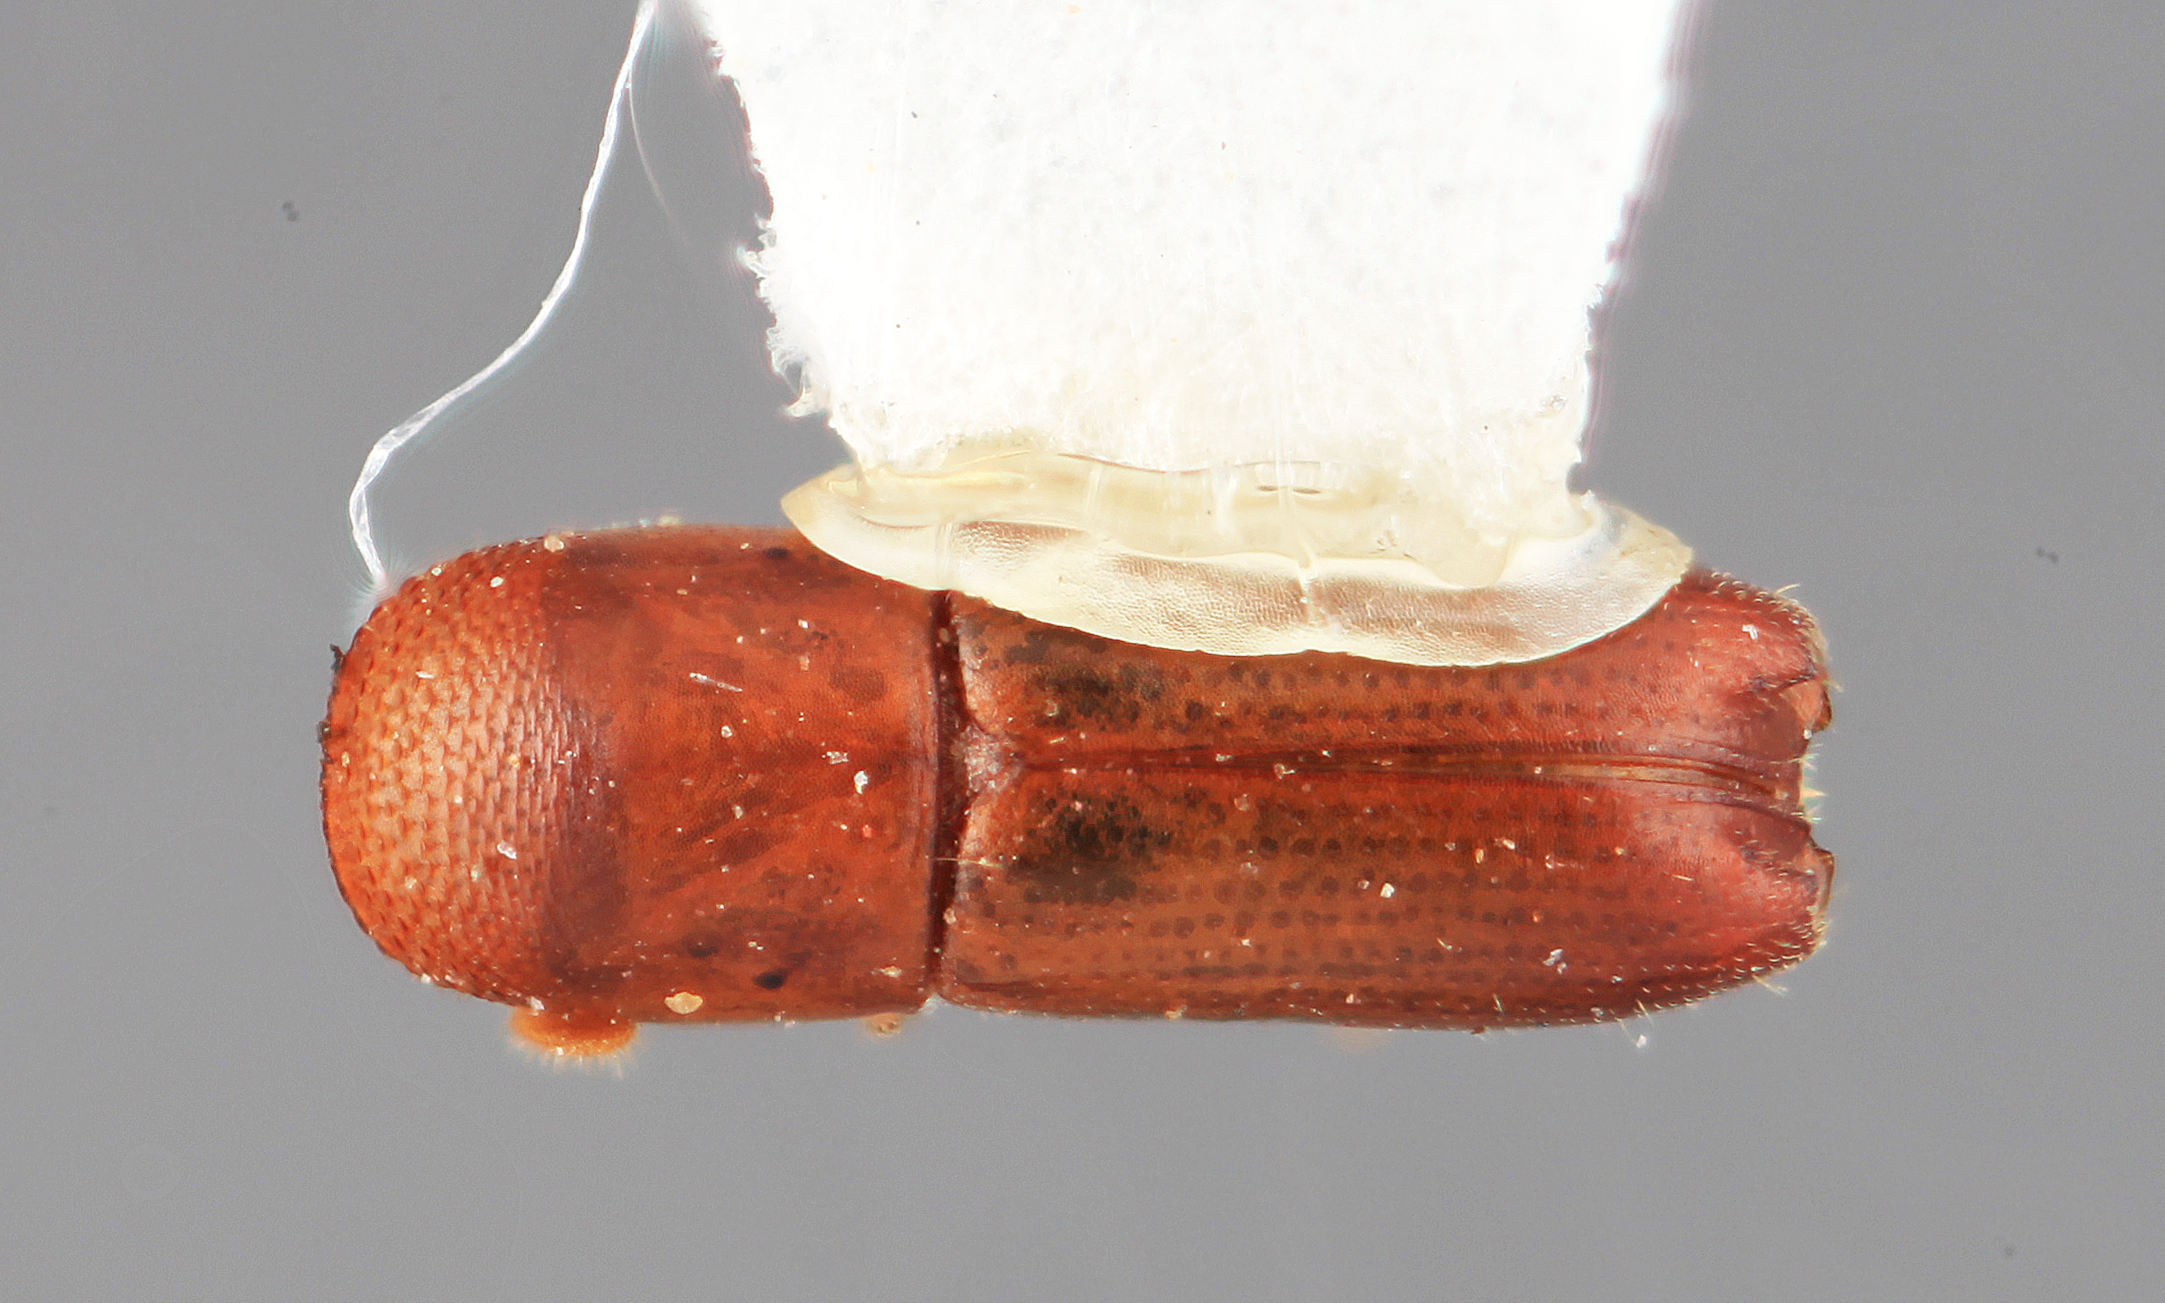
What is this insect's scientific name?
Monarthrum tuberculatum
